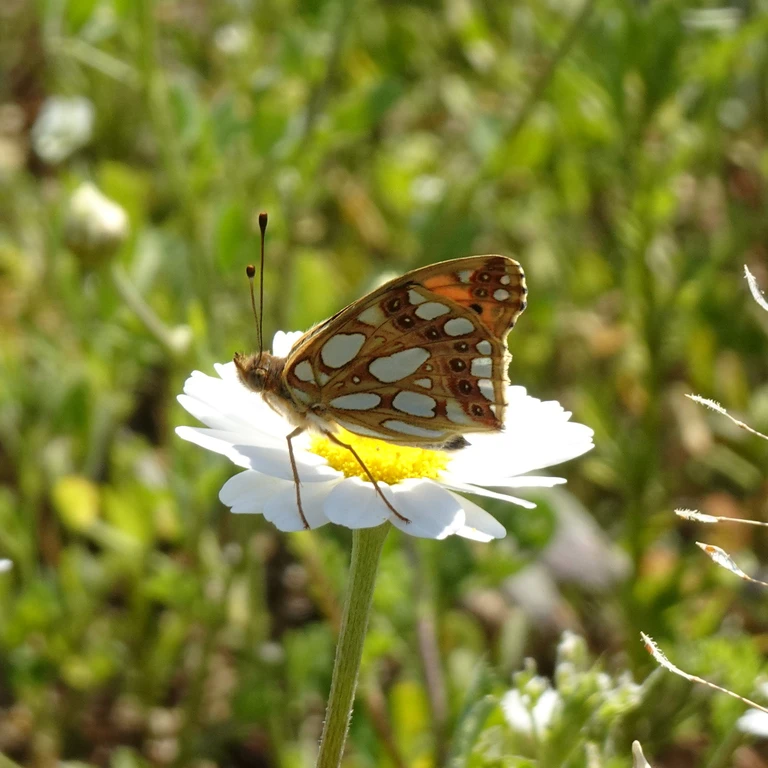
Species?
Issoria lathonia
